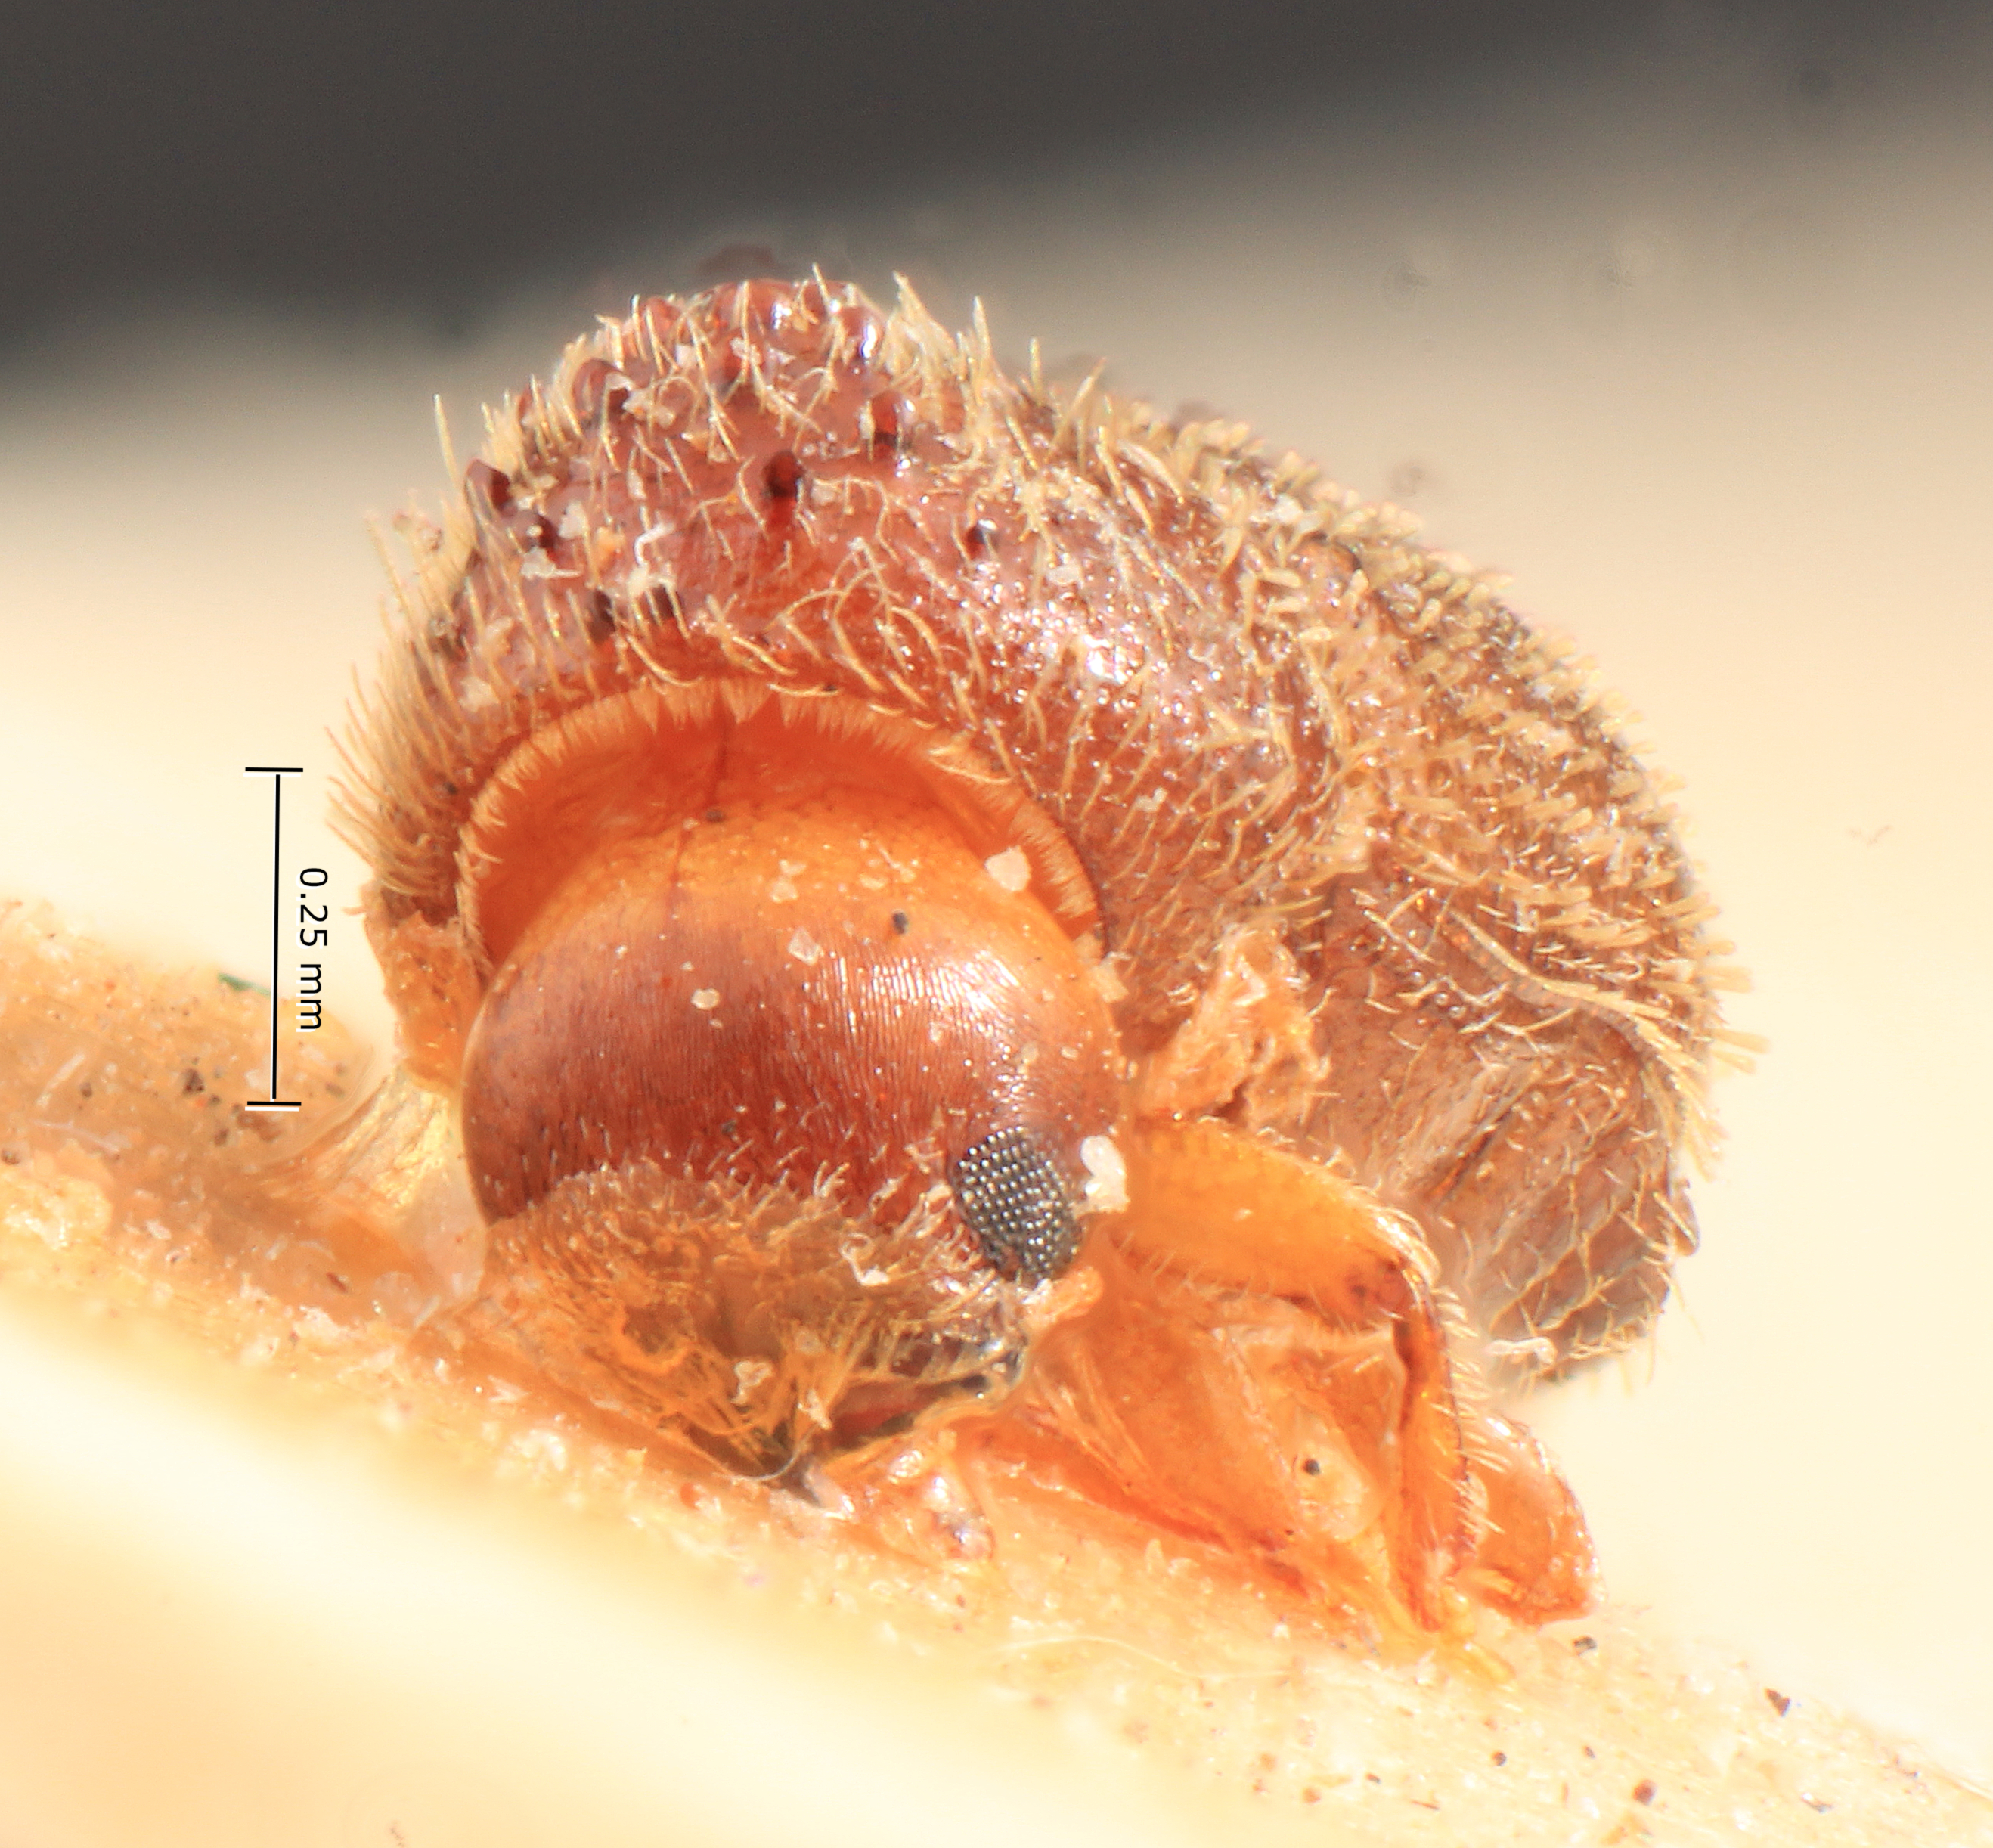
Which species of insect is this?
Stephanoderes agnatus
